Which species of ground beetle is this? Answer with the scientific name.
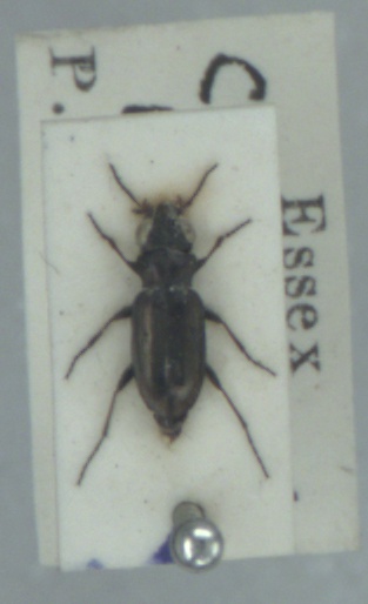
Notiophilus substriatus
